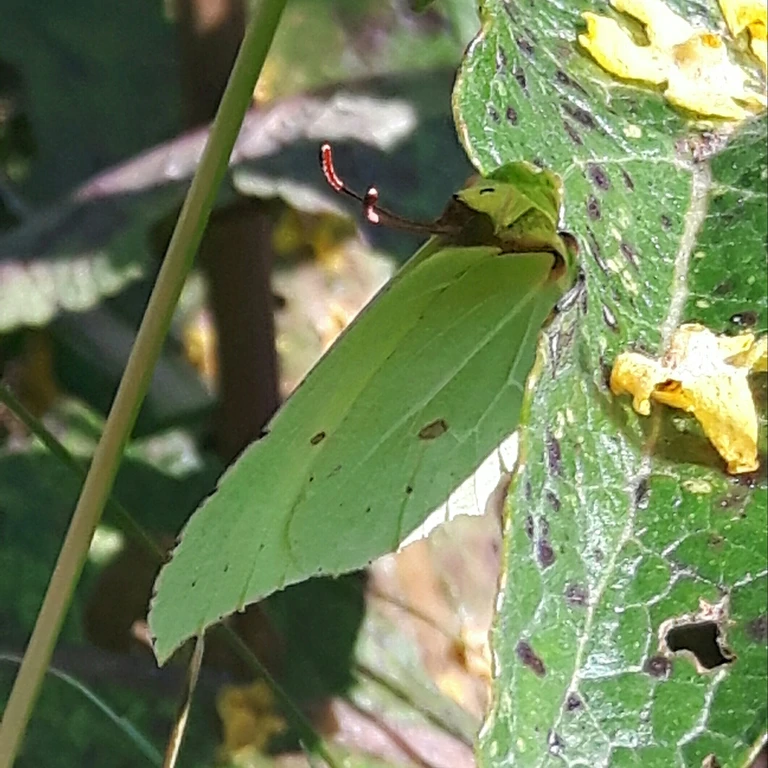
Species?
Gonepteryx rhamni
